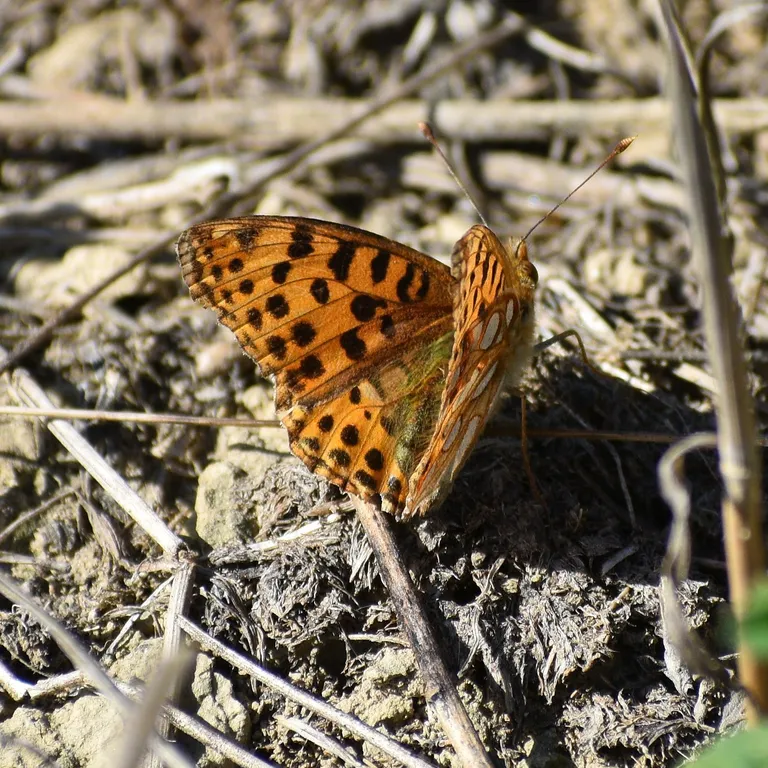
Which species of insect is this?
Issoria lathonia
